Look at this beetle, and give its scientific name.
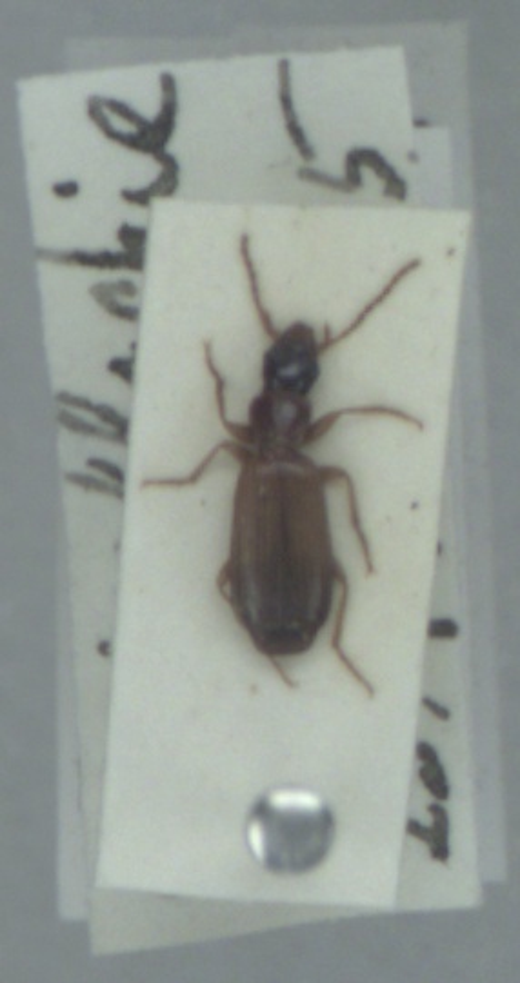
Paradromius linearis
